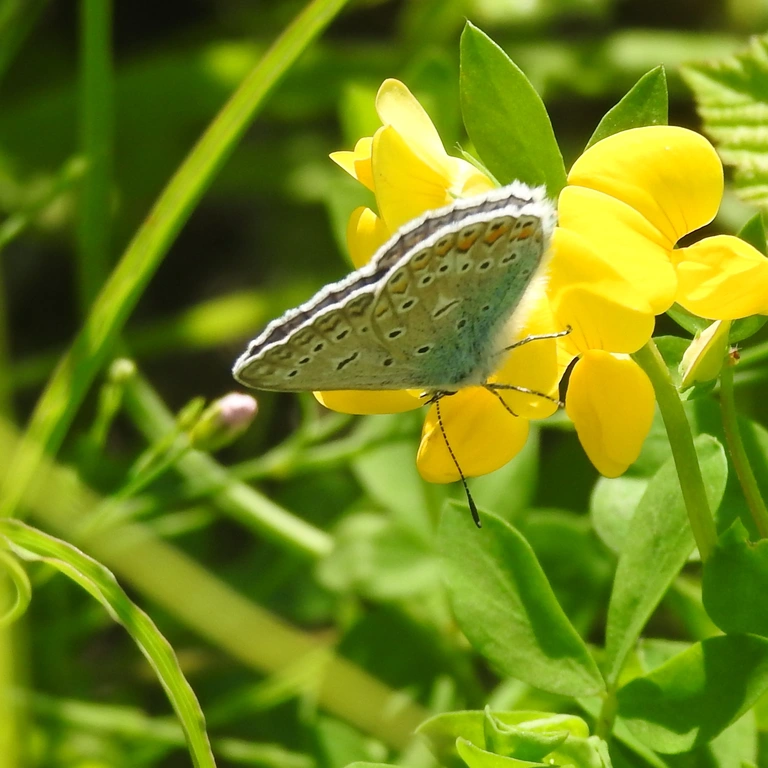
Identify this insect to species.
Polyommatus icarus
